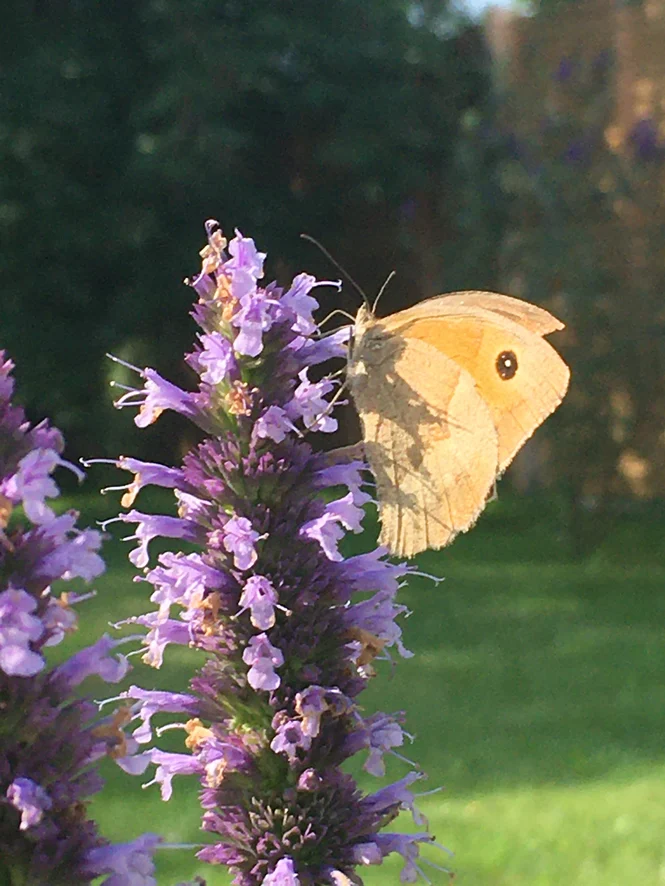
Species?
Maniola jurtina
